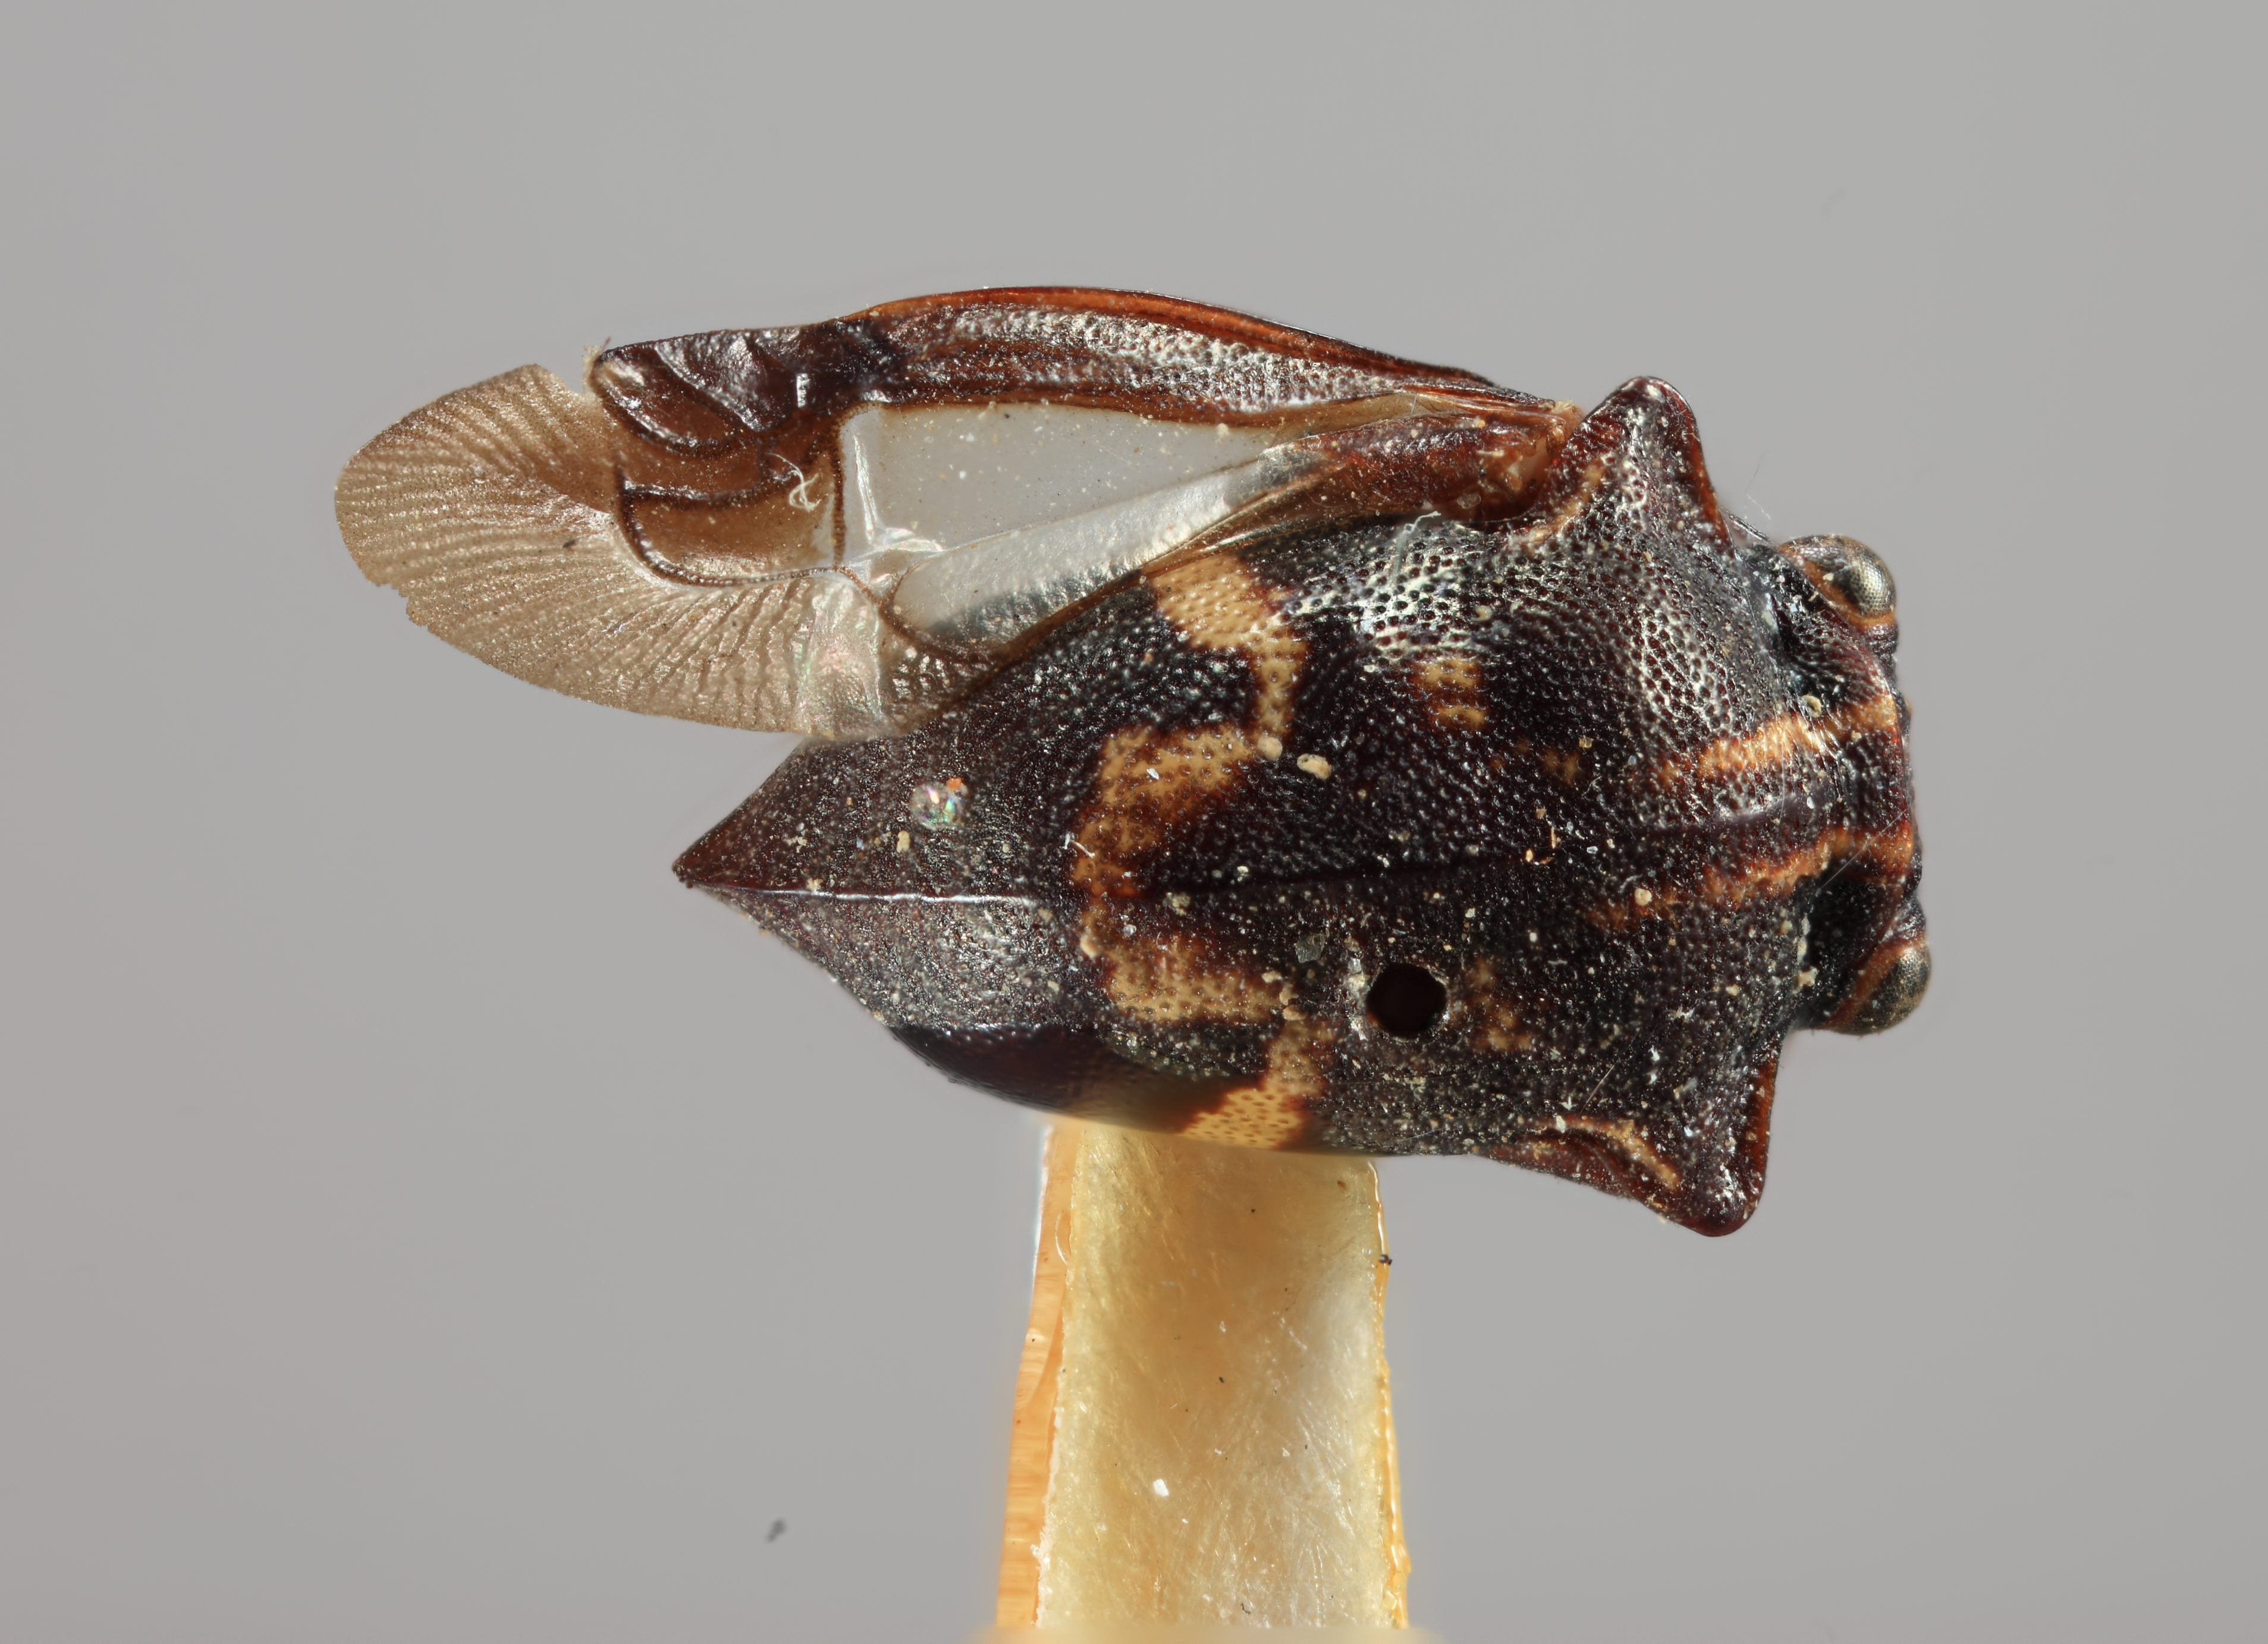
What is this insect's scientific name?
Ceratopola sodalis
